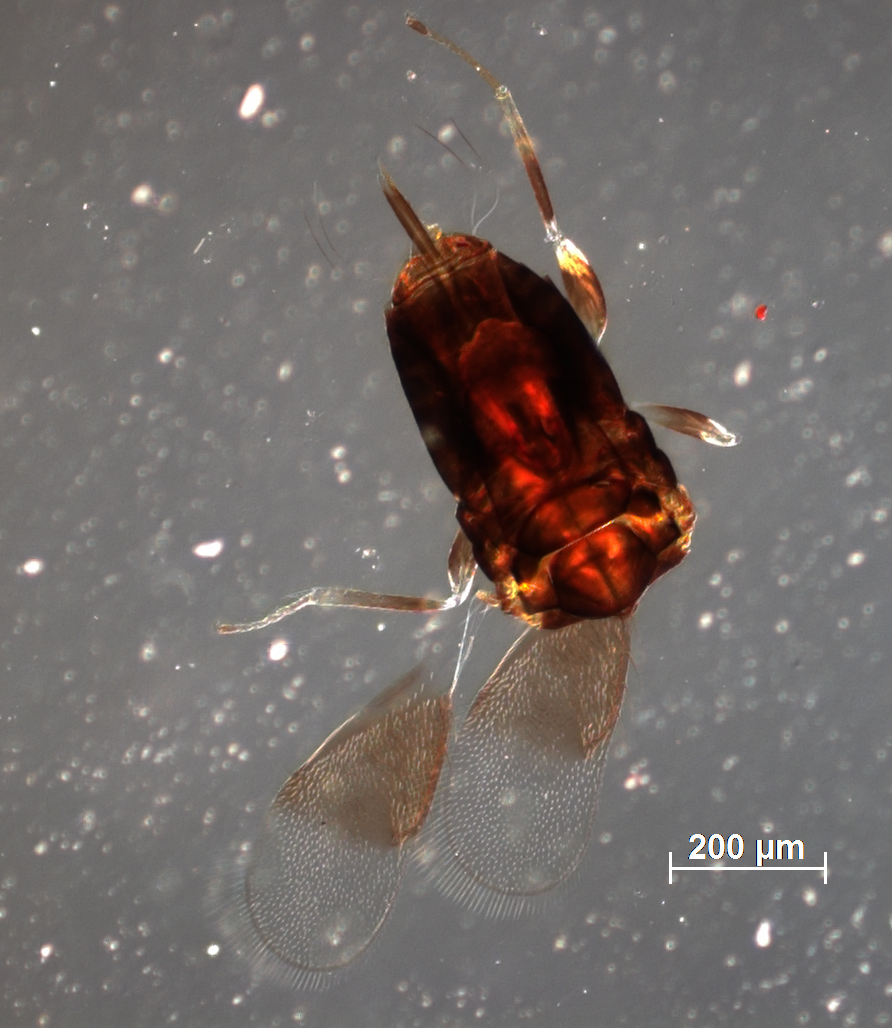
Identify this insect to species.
Azotidae palauensis
